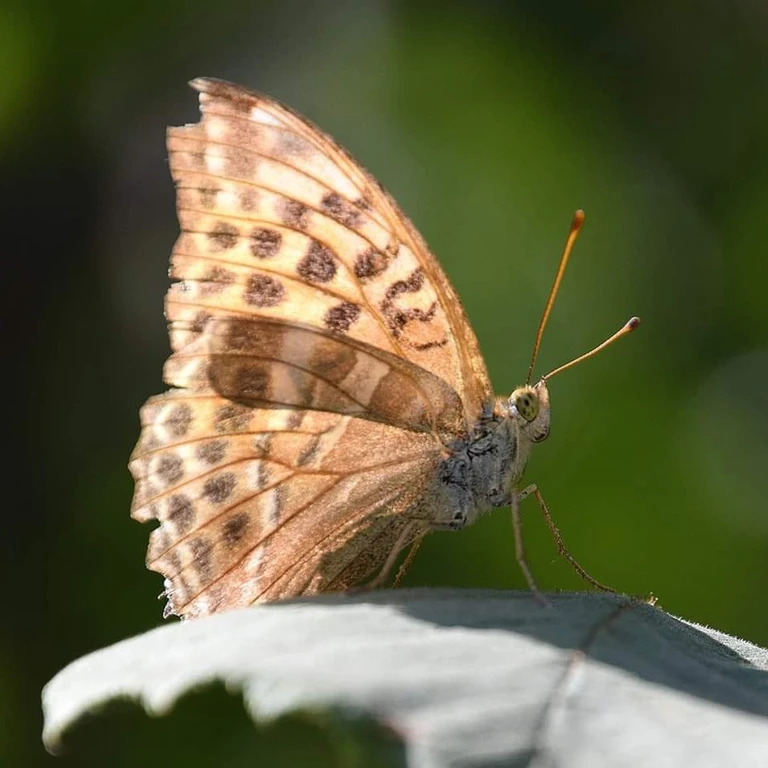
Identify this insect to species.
Argynnis paphia
